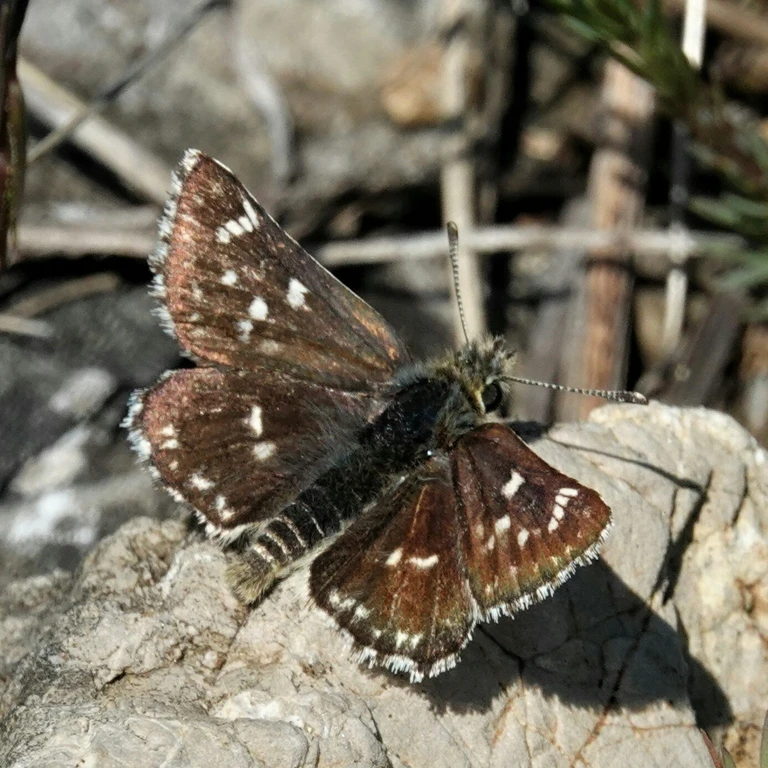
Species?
Spialia sertorius
